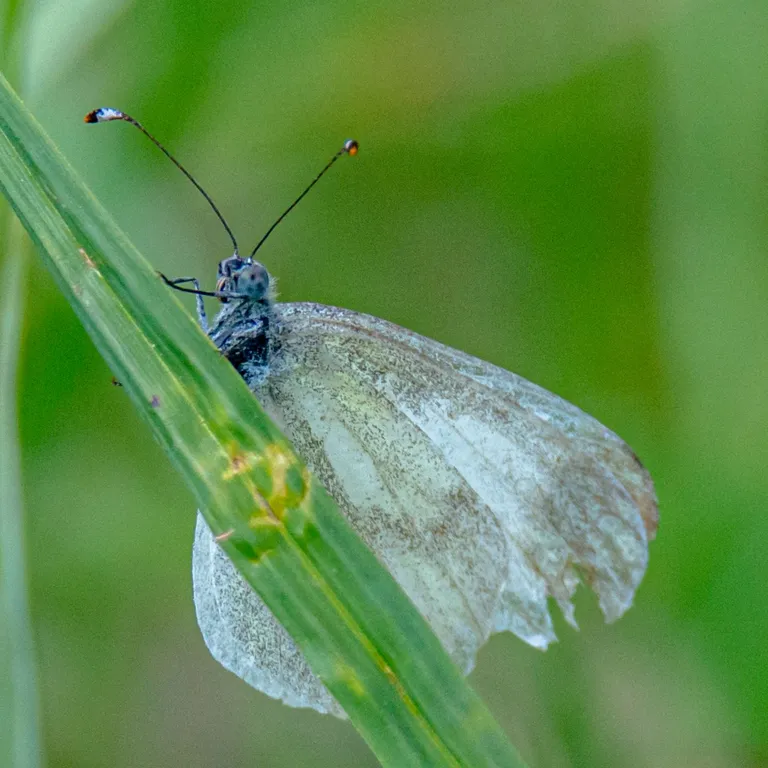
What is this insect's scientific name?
Leptidea sinapis/juvernica
